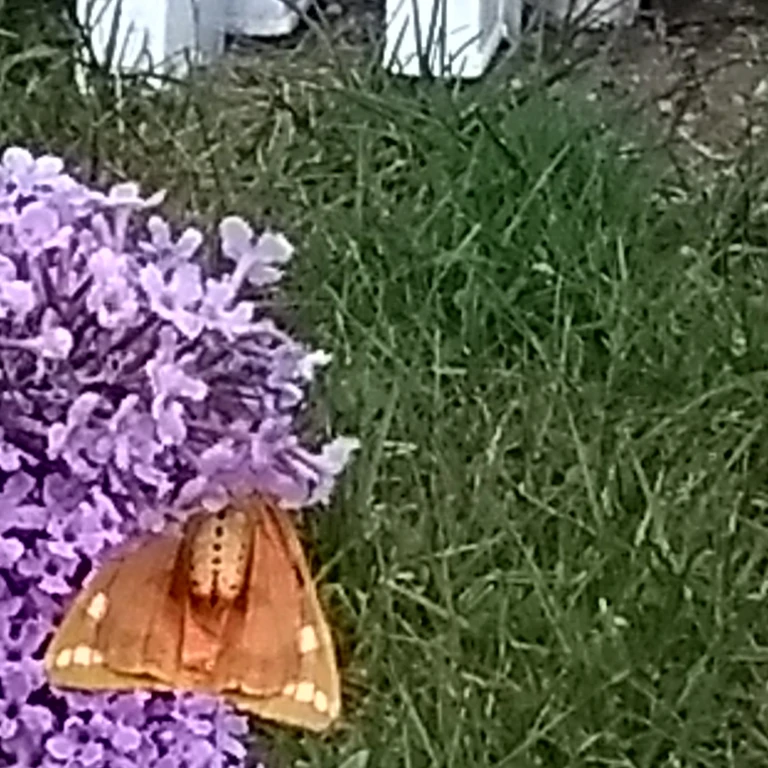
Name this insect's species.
Euplagia quadripunctaria
